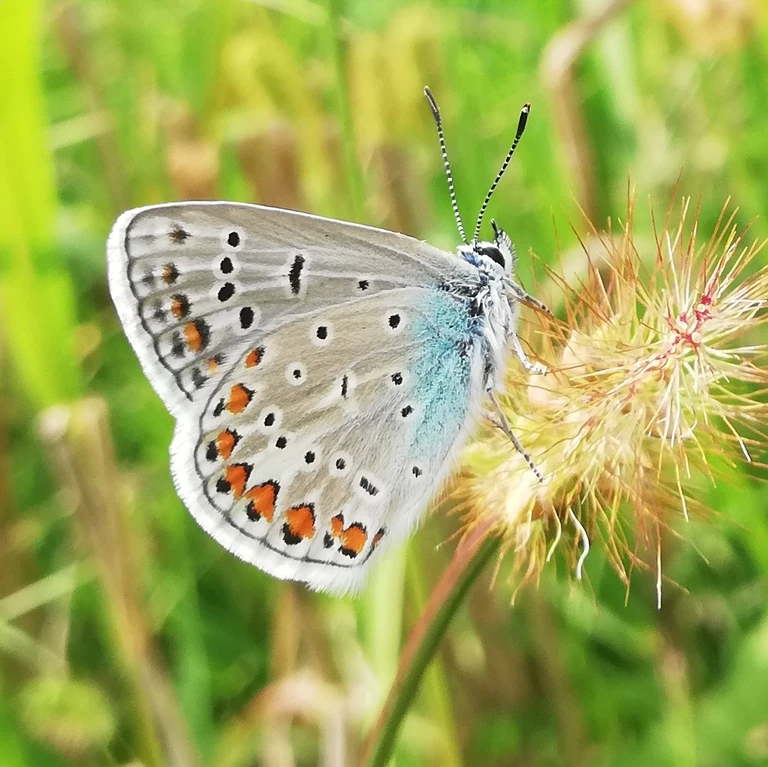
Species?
Polyommatus icarus
